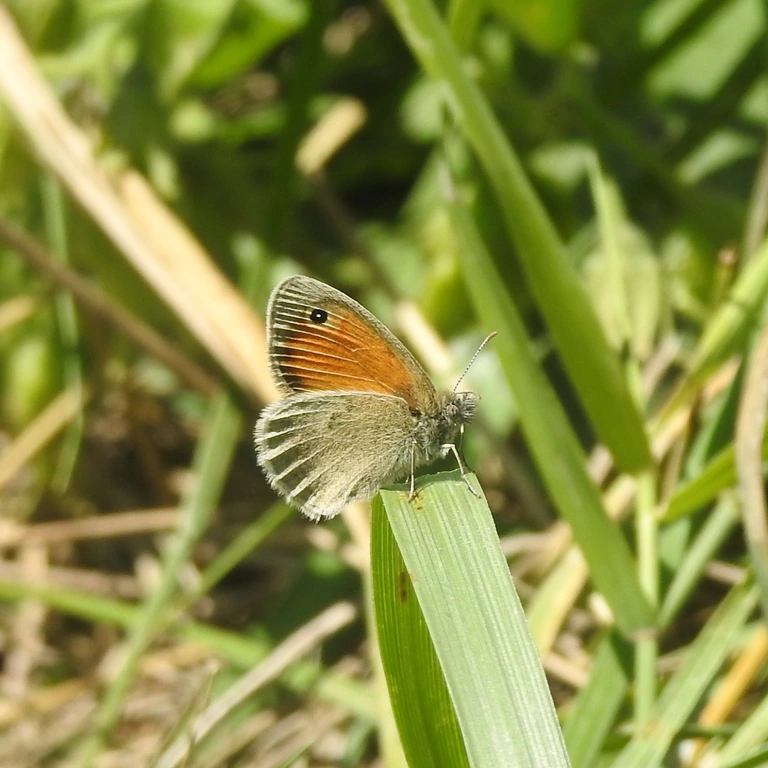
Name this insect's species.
Coenonympha pamphilus
